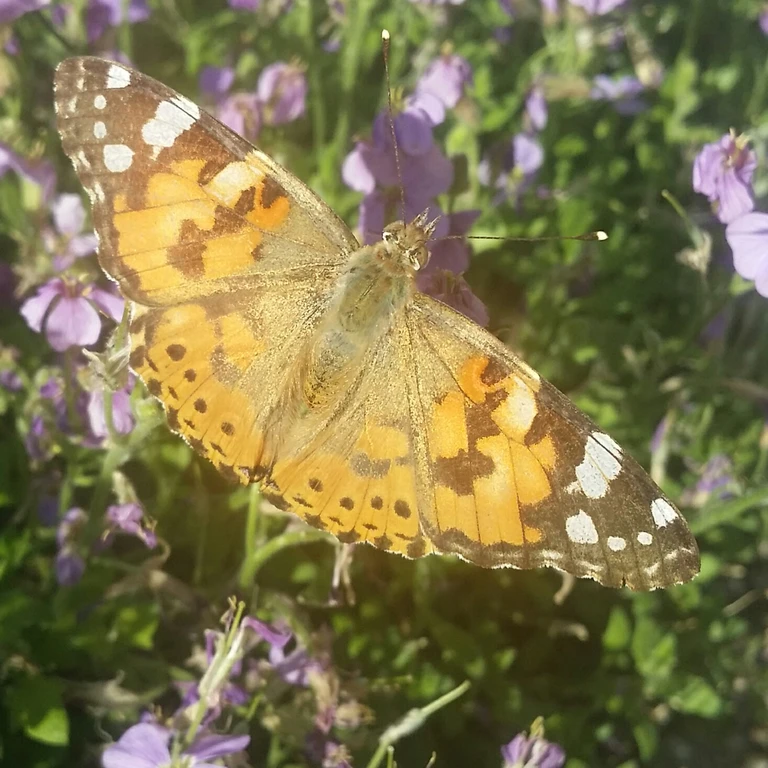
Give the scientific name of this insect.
Vanessa cardui
